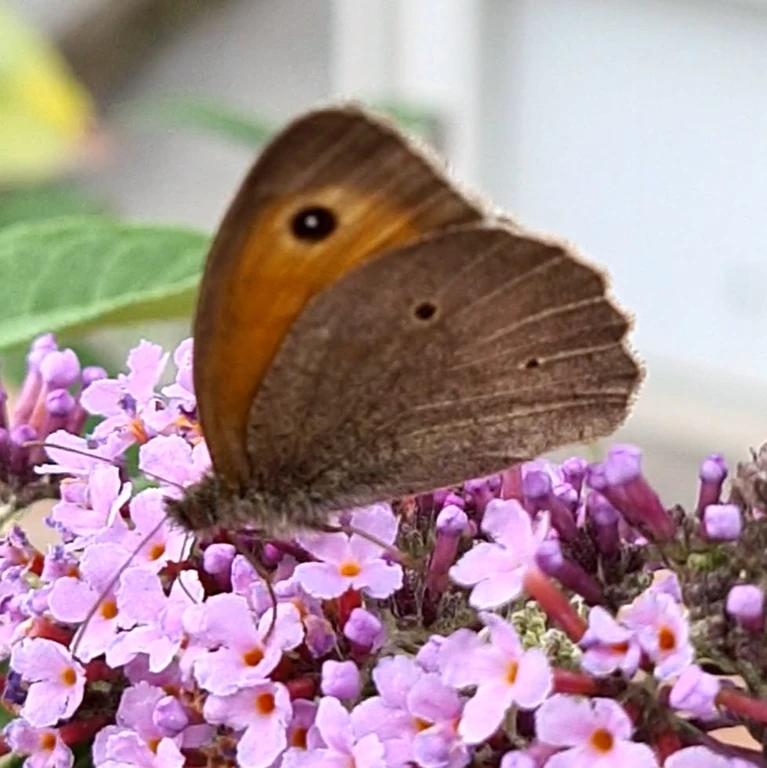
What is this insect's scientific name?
Maniola jurtina
